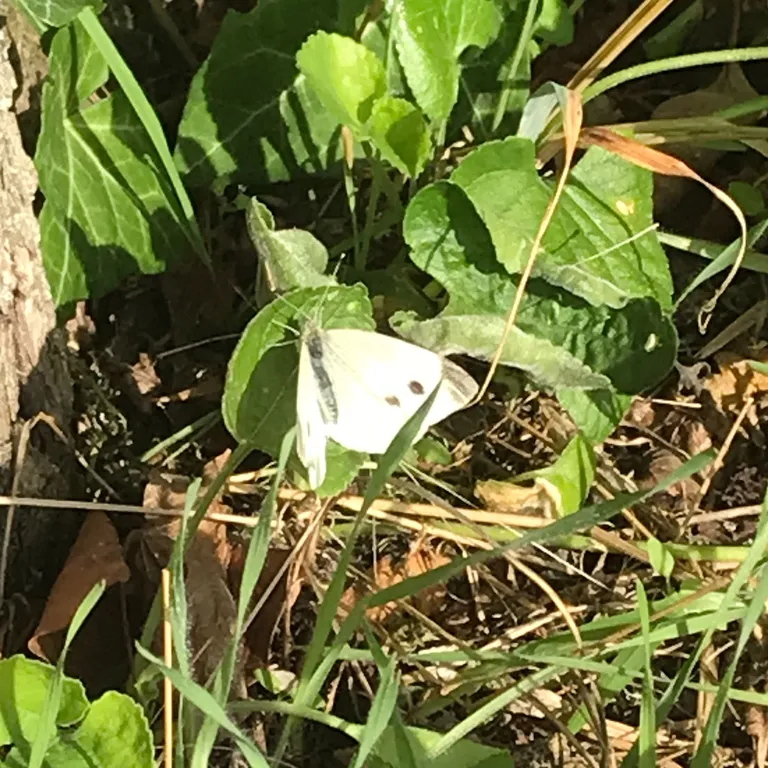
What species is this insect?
Pieris rapae
